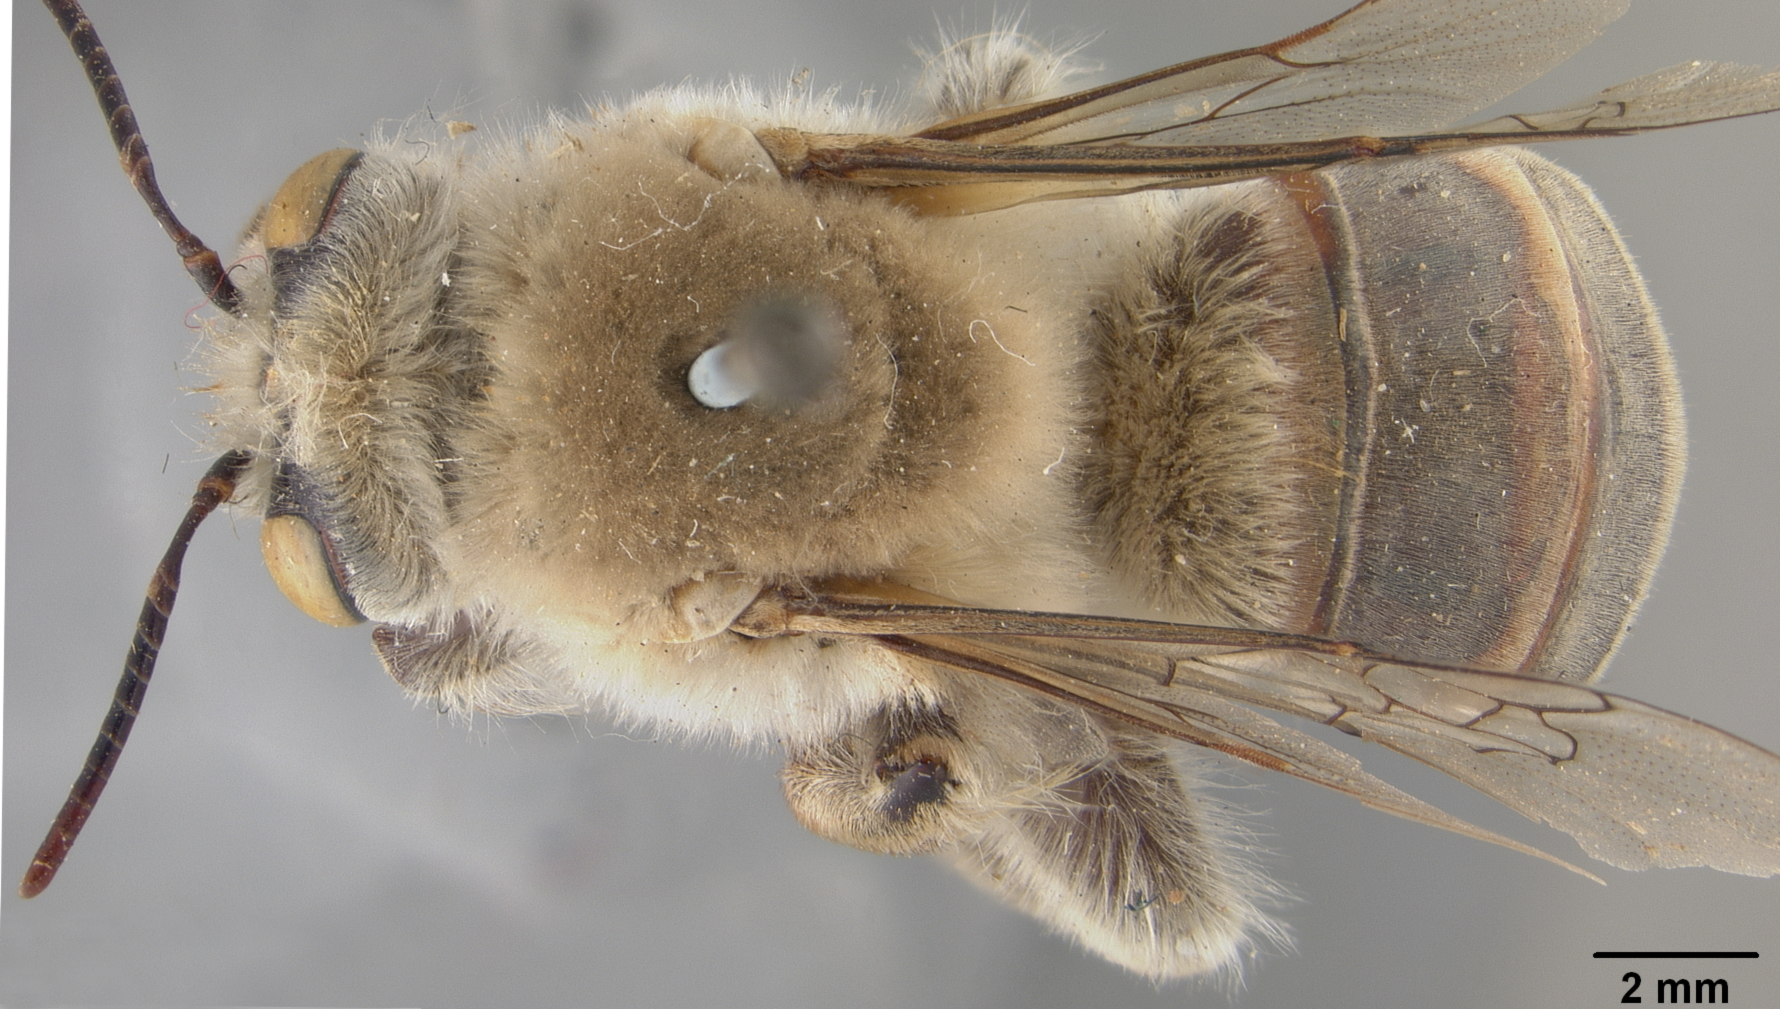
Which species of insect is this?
Centris morsei
